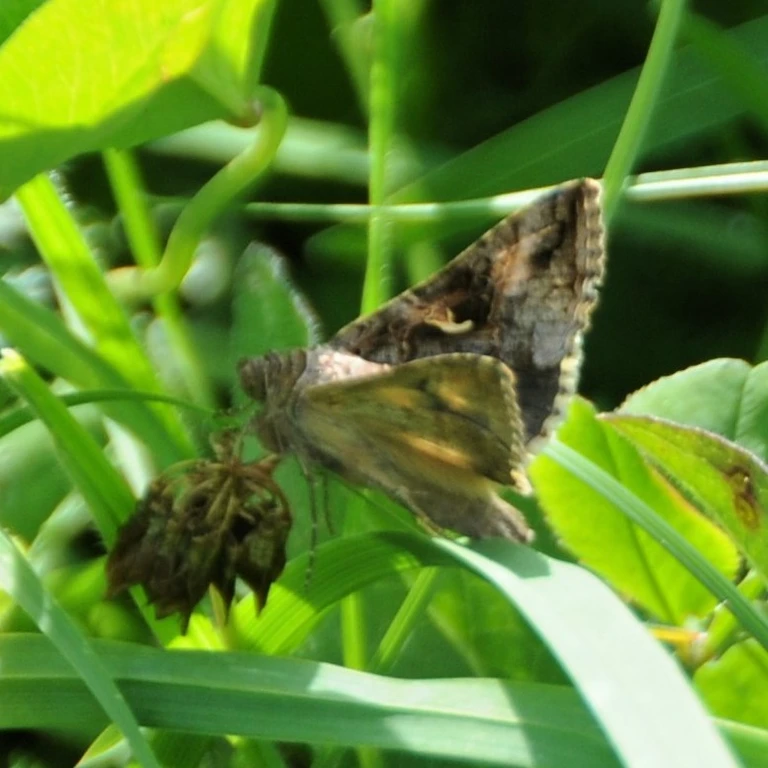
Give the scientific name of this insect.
Autographa gamma
